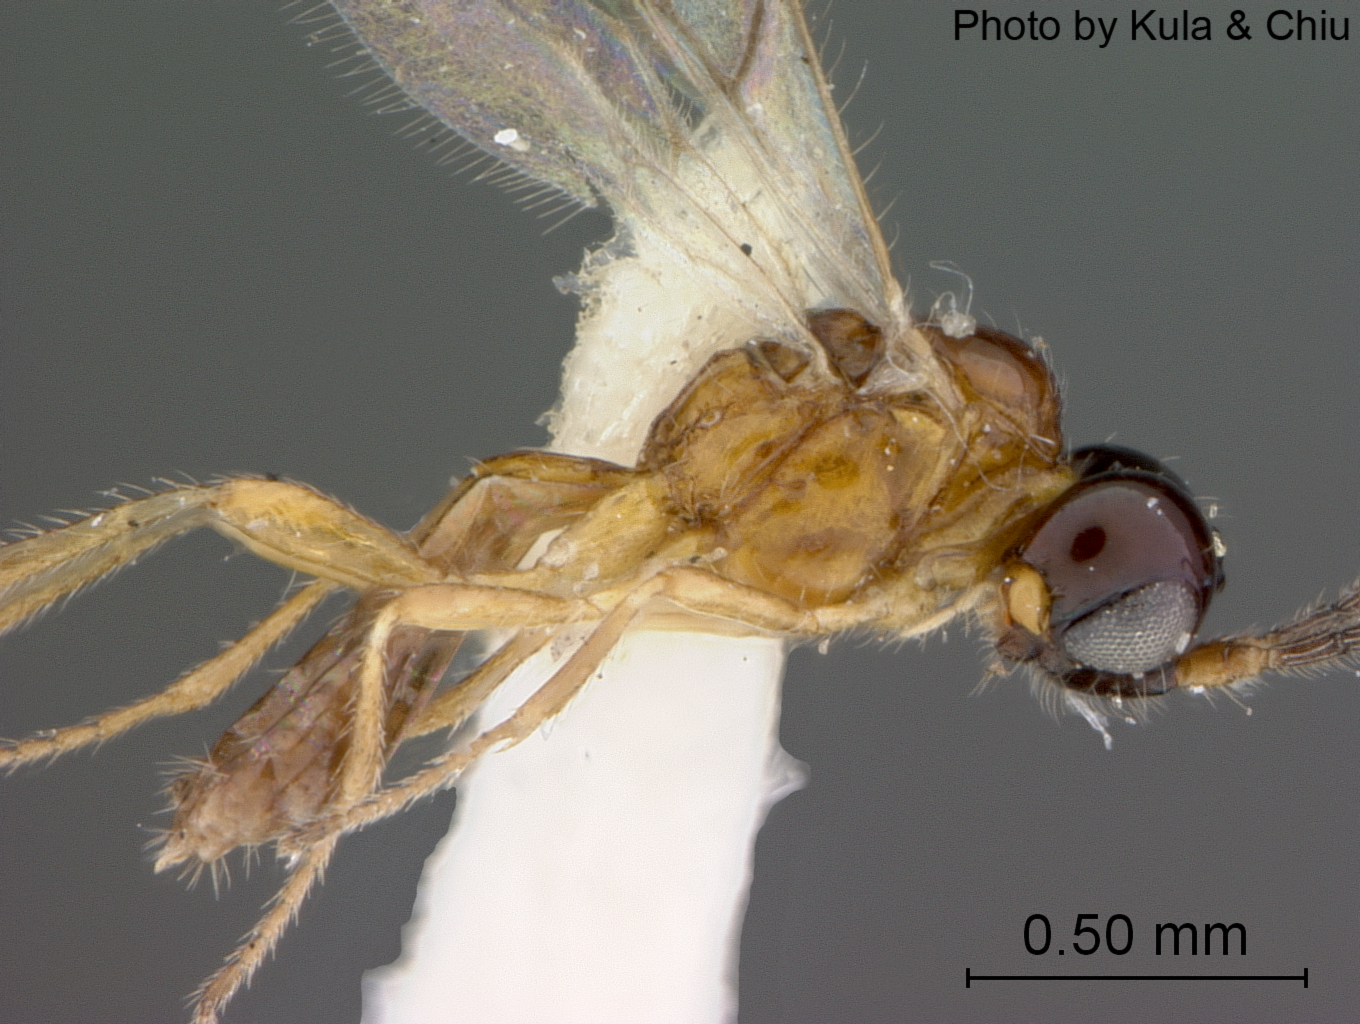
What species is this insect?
Synaldis blantoni
